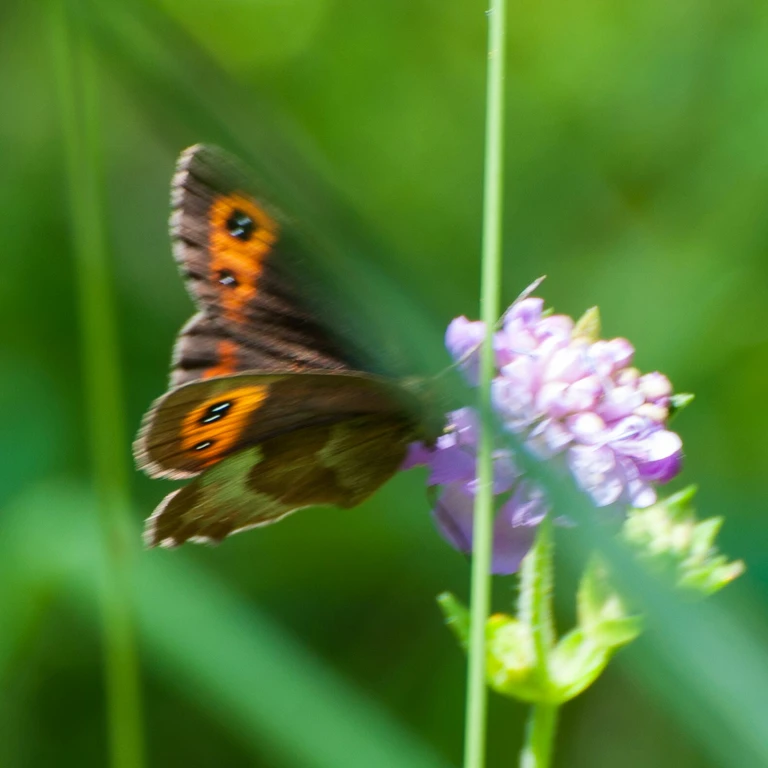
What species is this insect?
Erebia aethiops
